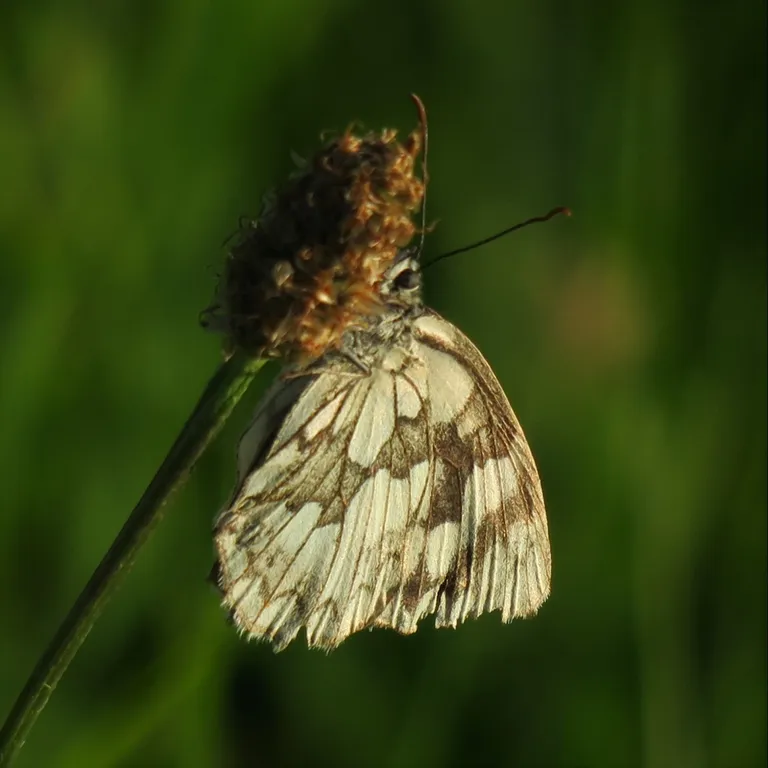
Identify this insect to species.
Melanargia galathea
